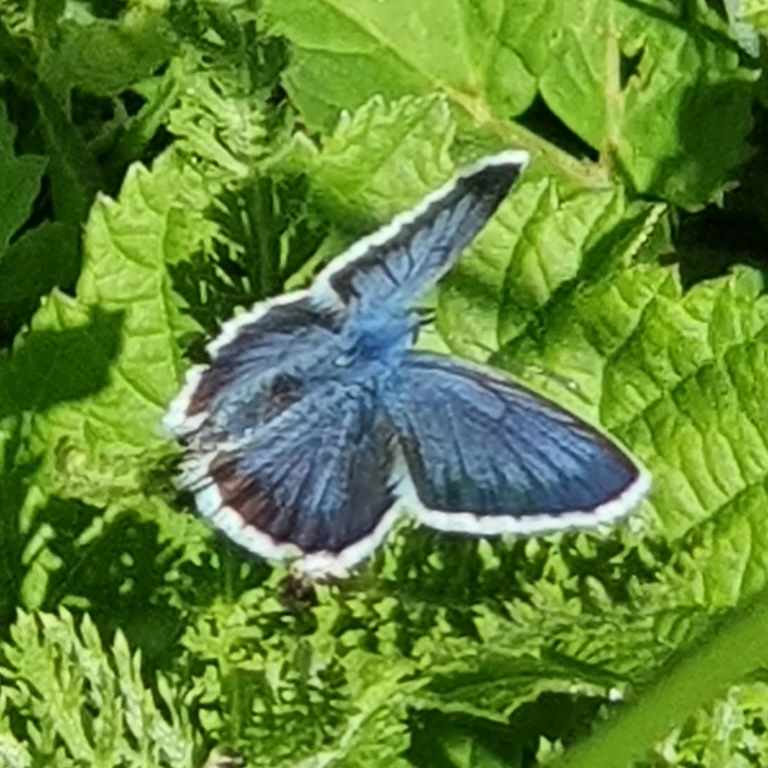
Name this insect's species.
Plebejus argus
